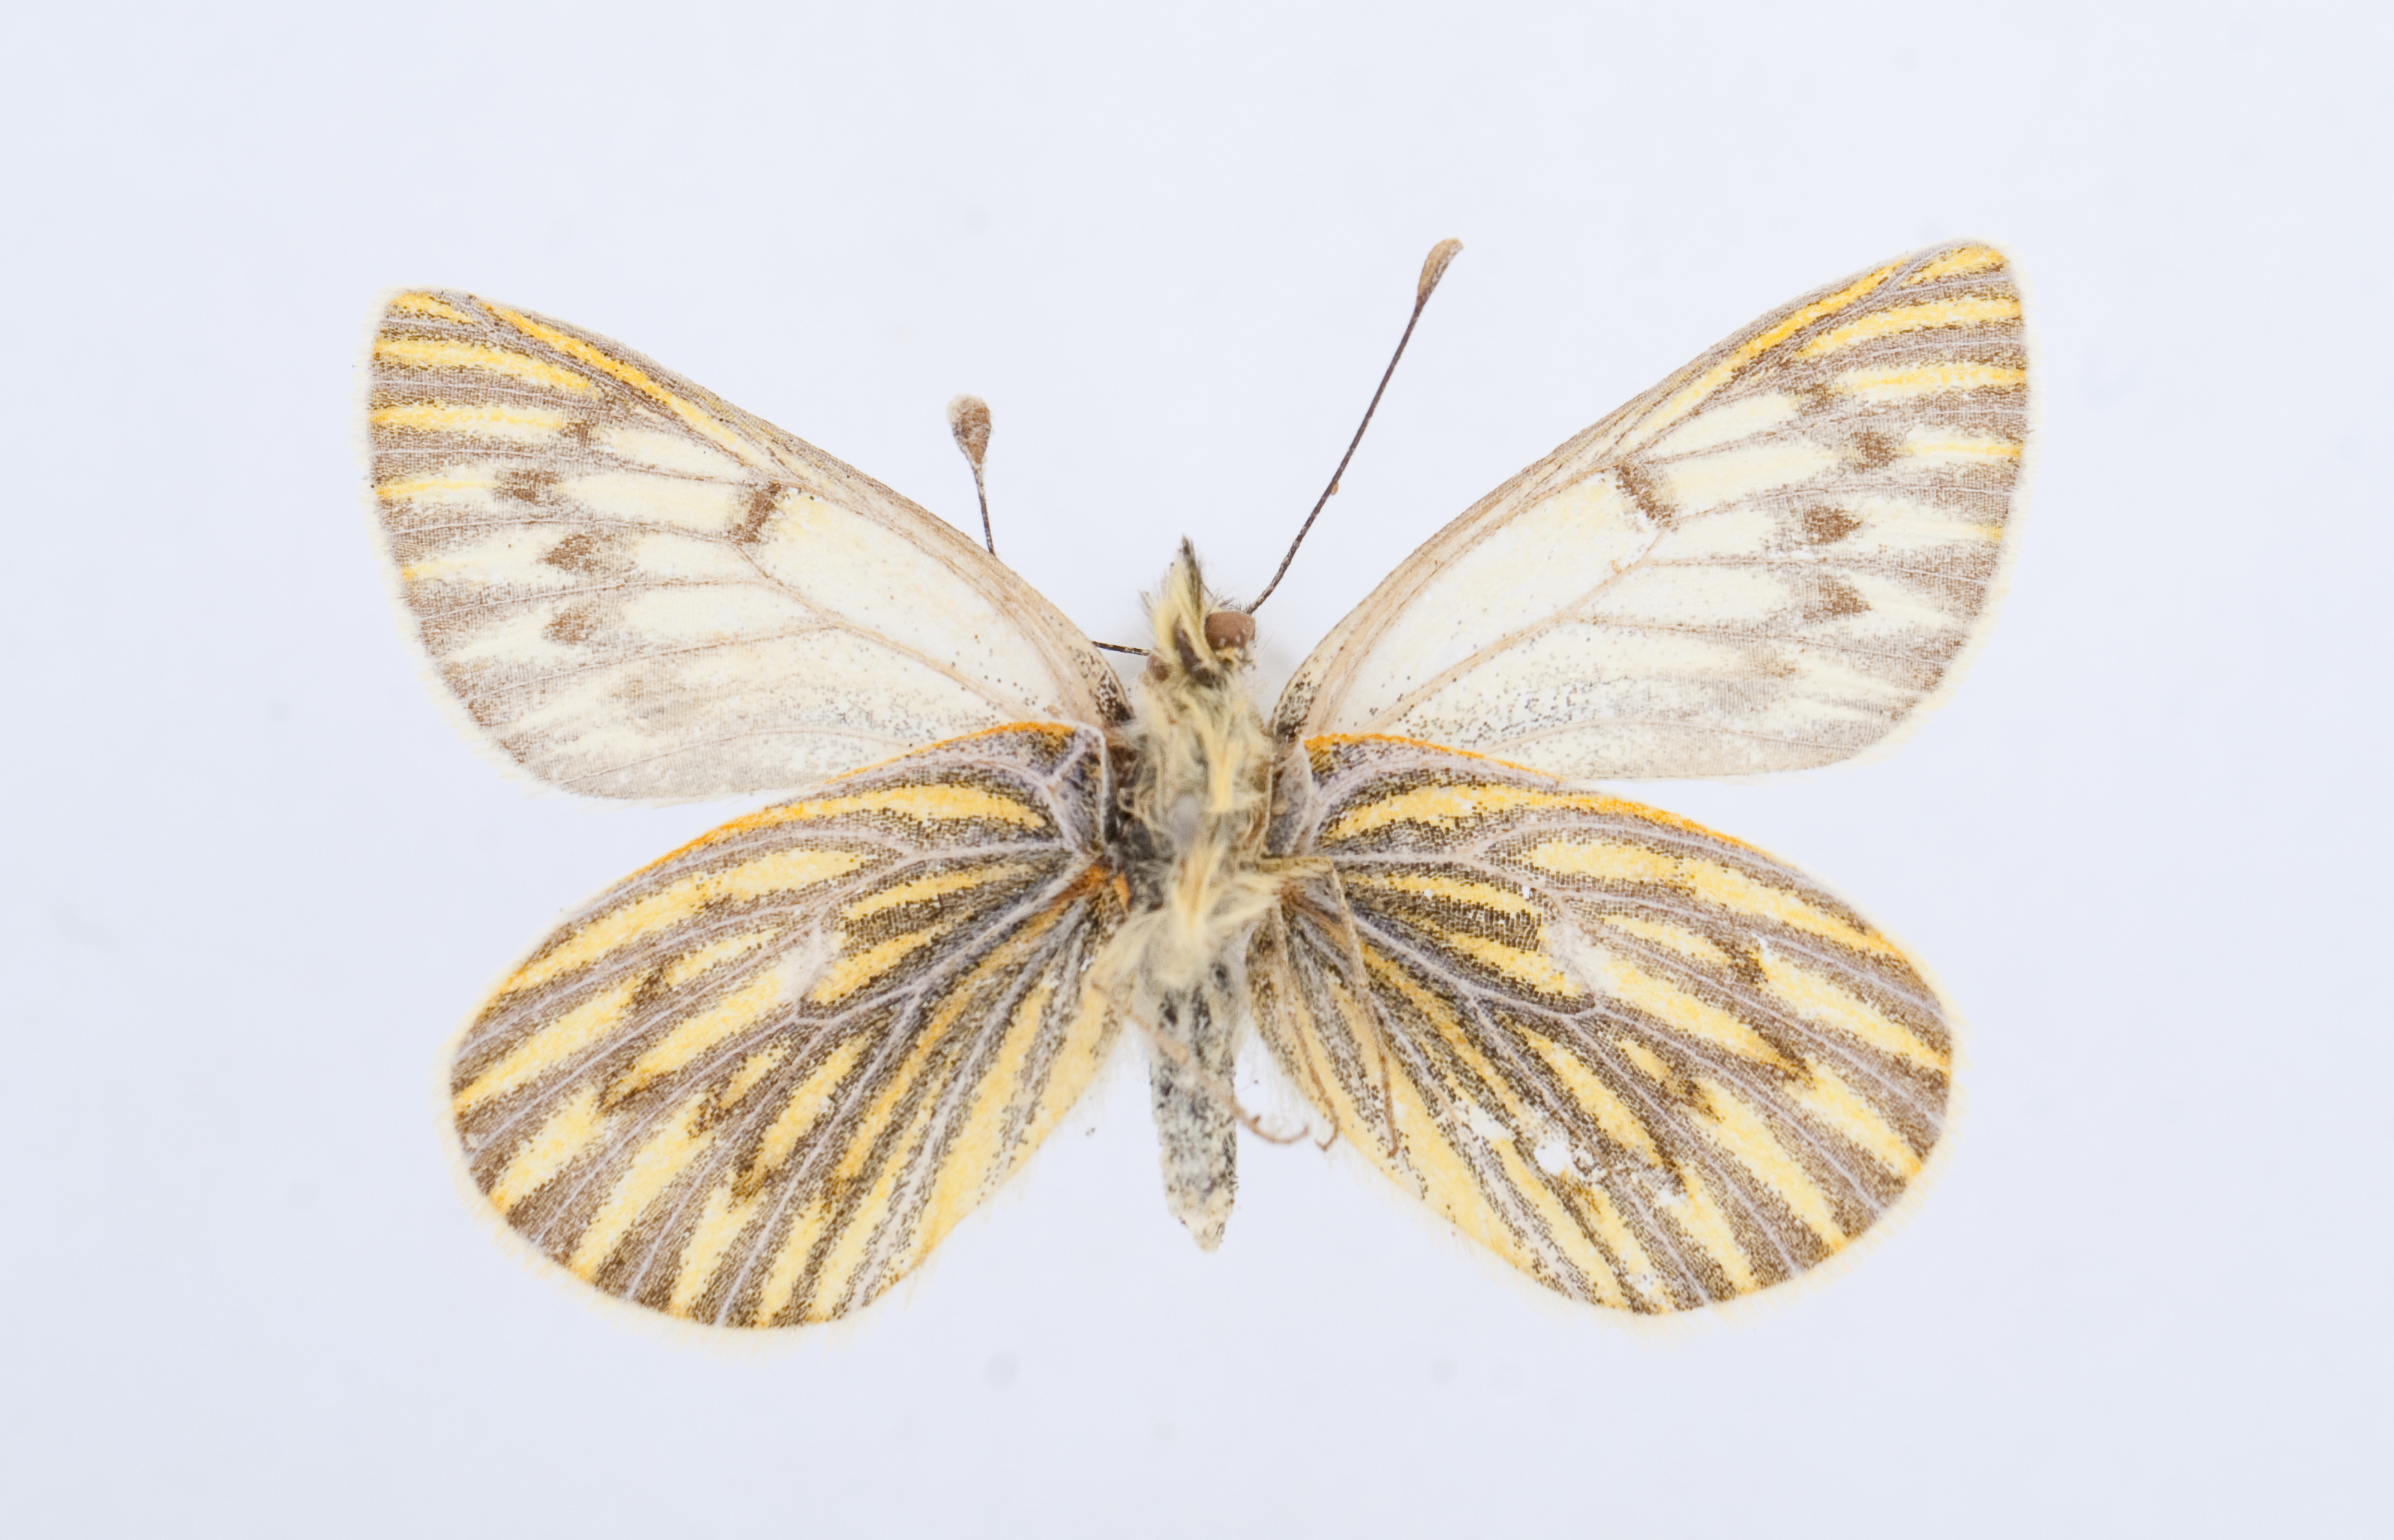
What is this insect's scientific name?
Hypsochila microdice
